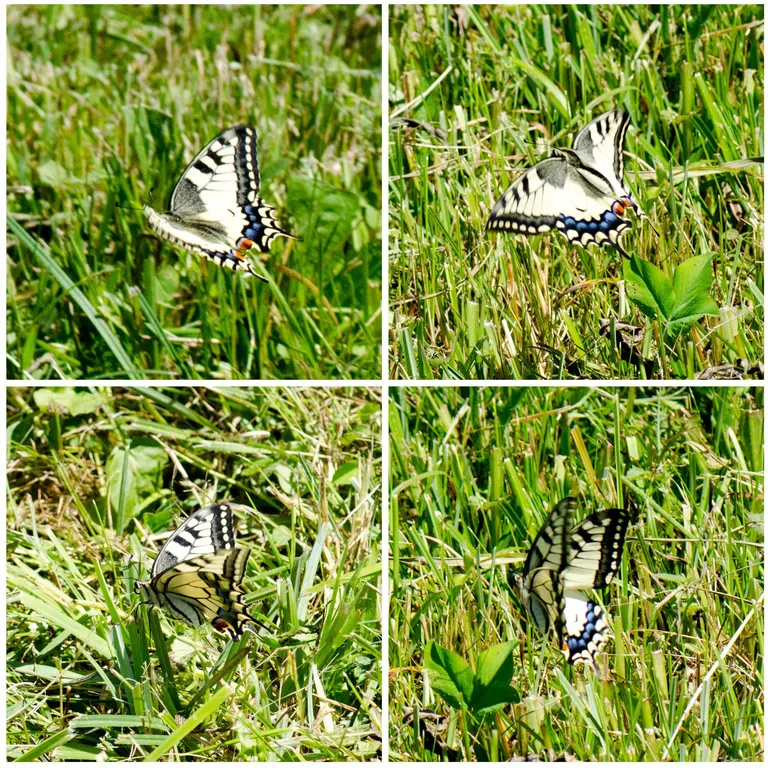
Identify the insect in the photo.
Papilio machaon
